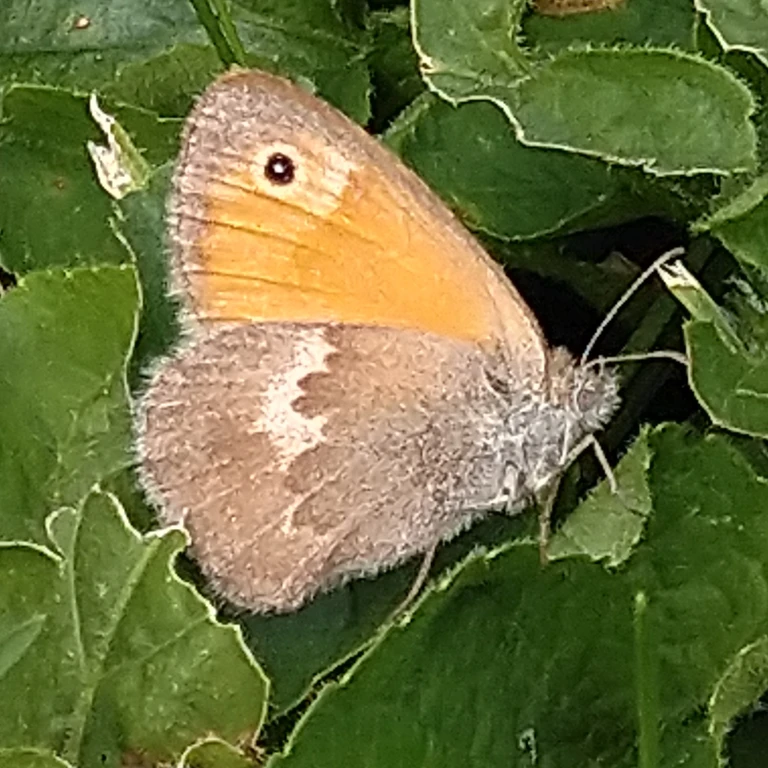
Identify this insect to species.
Coenonympha pamphilus
